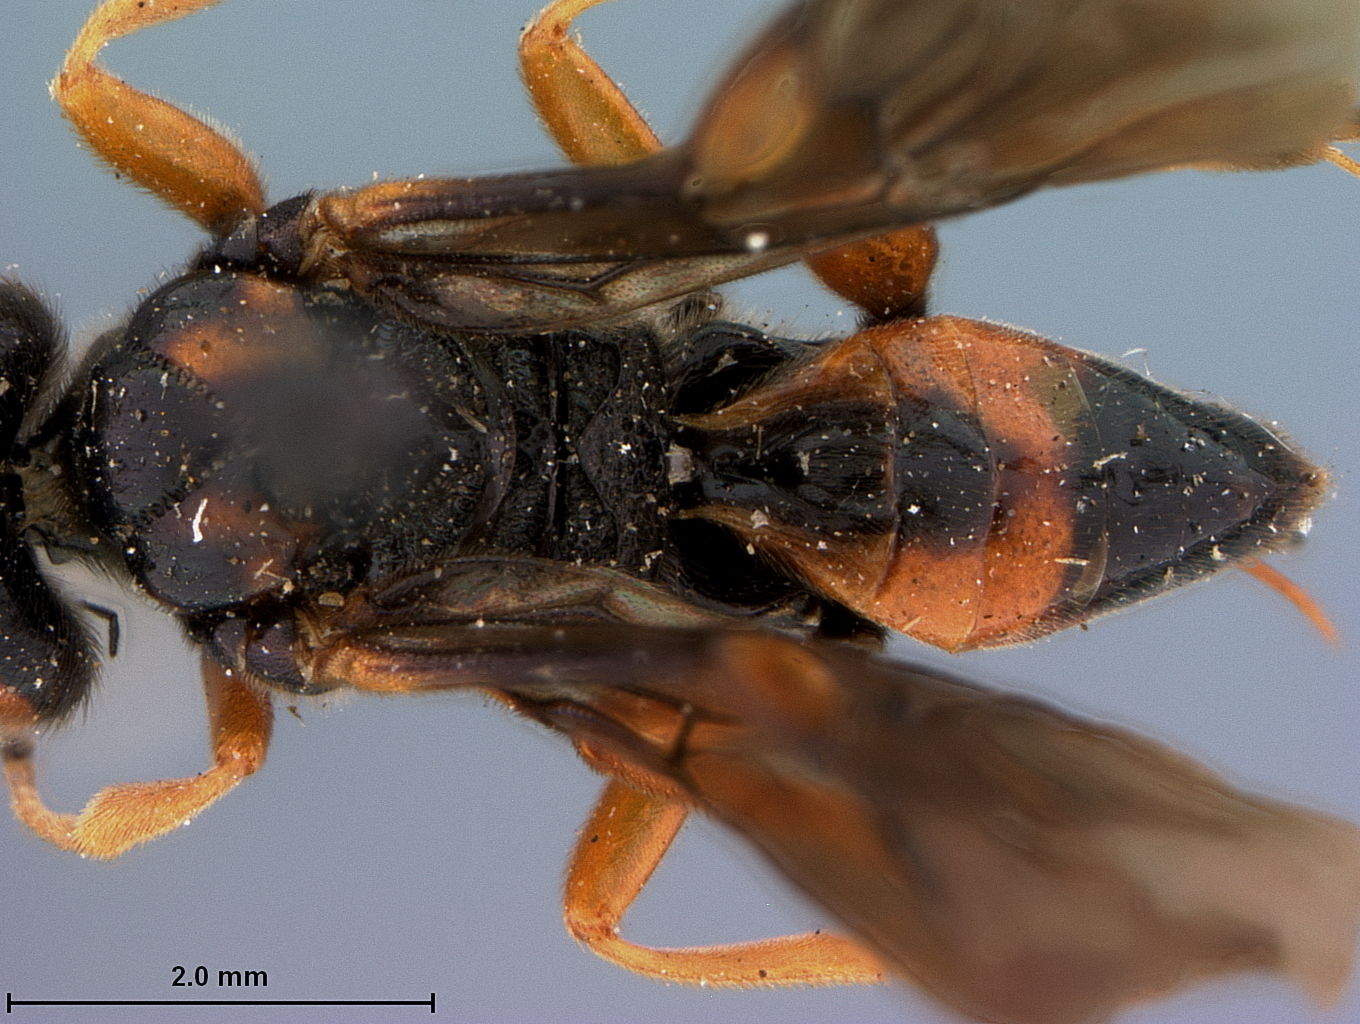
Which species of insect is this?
Cardiochiles rufostigma
